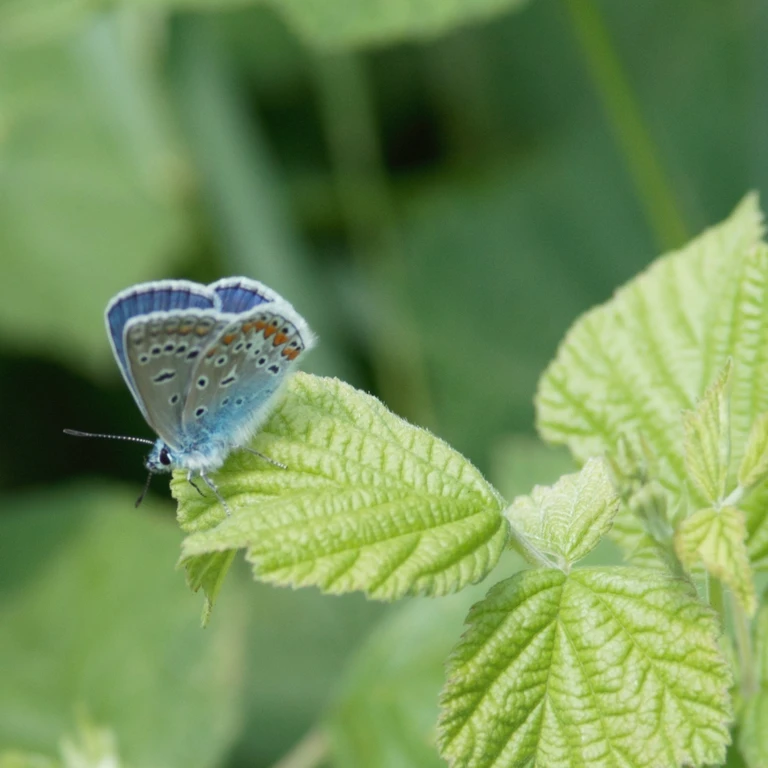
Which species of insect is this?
Polyommatus icarus
